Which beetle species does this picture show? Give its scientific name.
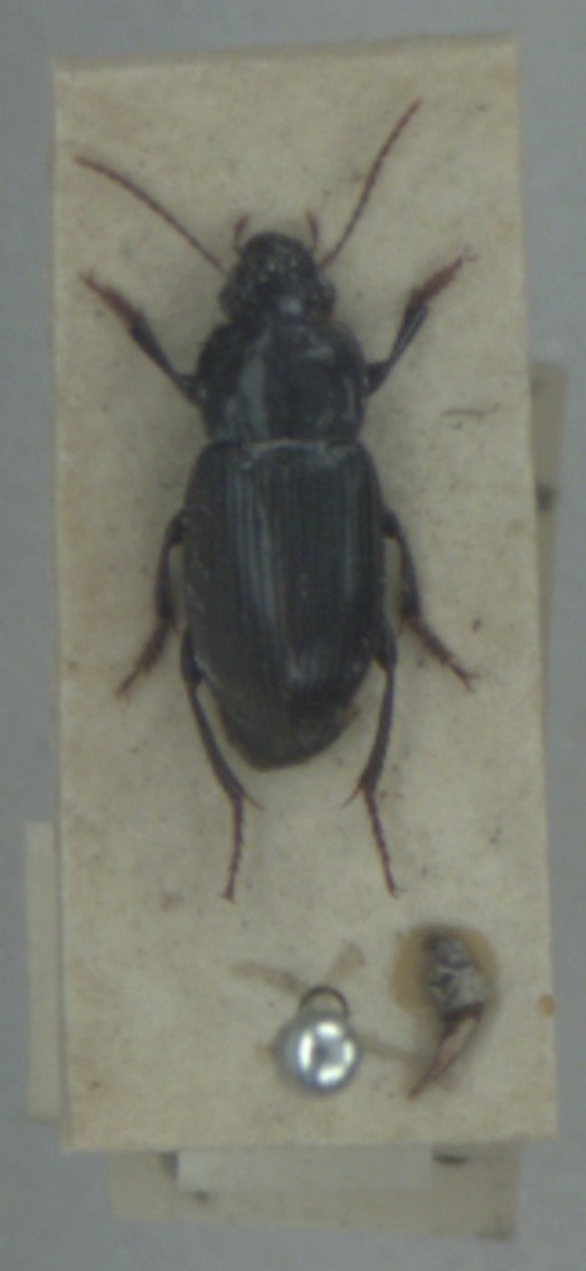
Harpalus rufipalpis
